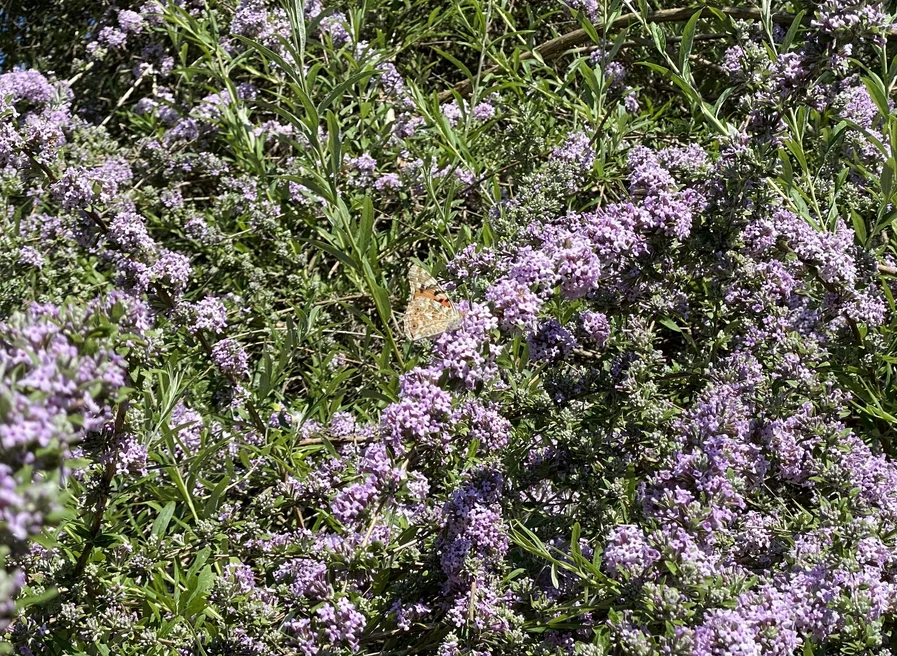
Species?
Vanessa cardui
